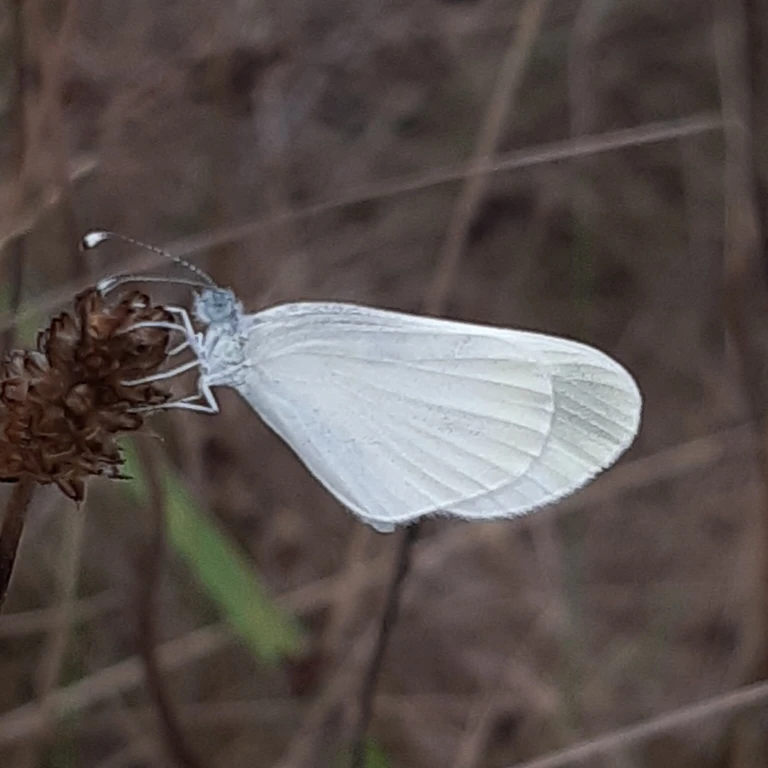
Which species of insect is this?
Leptidea sinapis/juvernica
